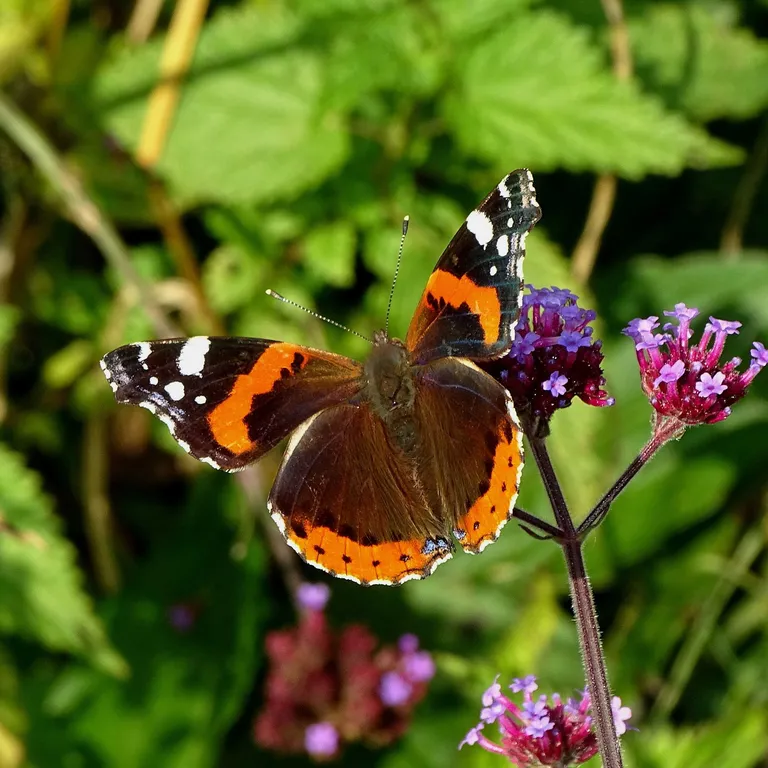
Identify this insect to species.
Vanessa atalanta
